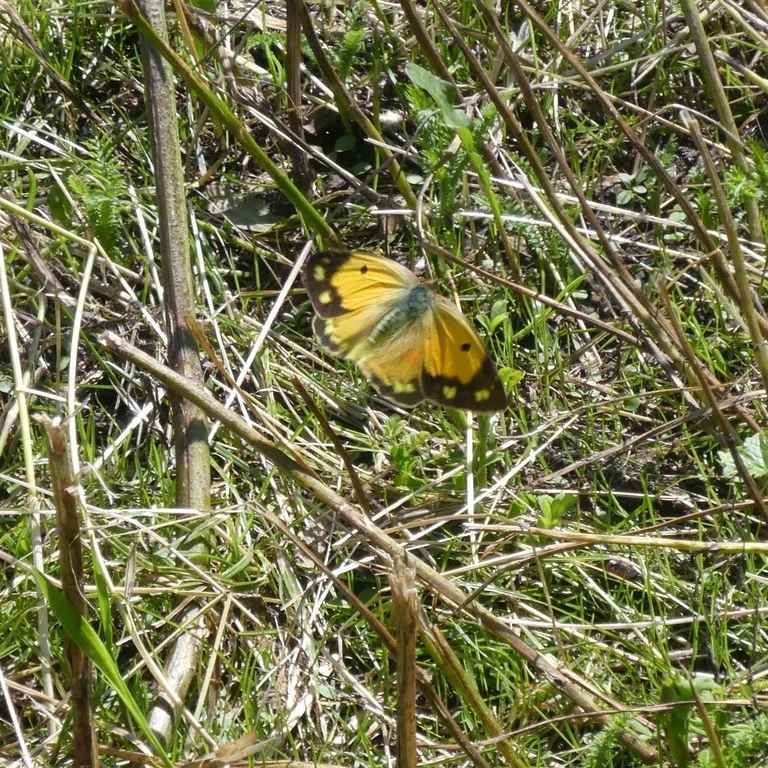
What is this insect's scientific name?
Colias croceus
